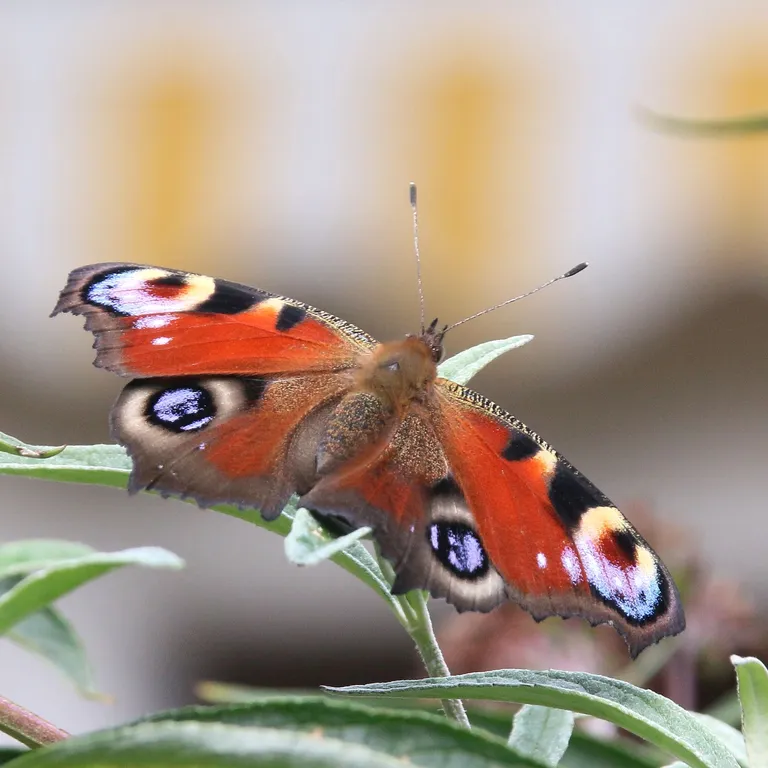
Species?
Aglais io
